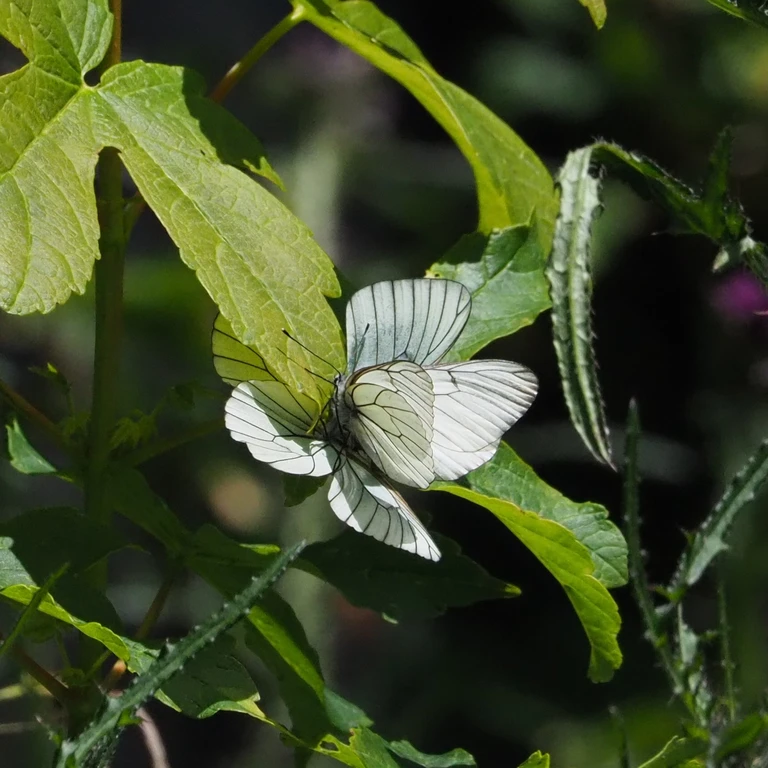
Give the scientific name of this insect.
Aporia crataegi
